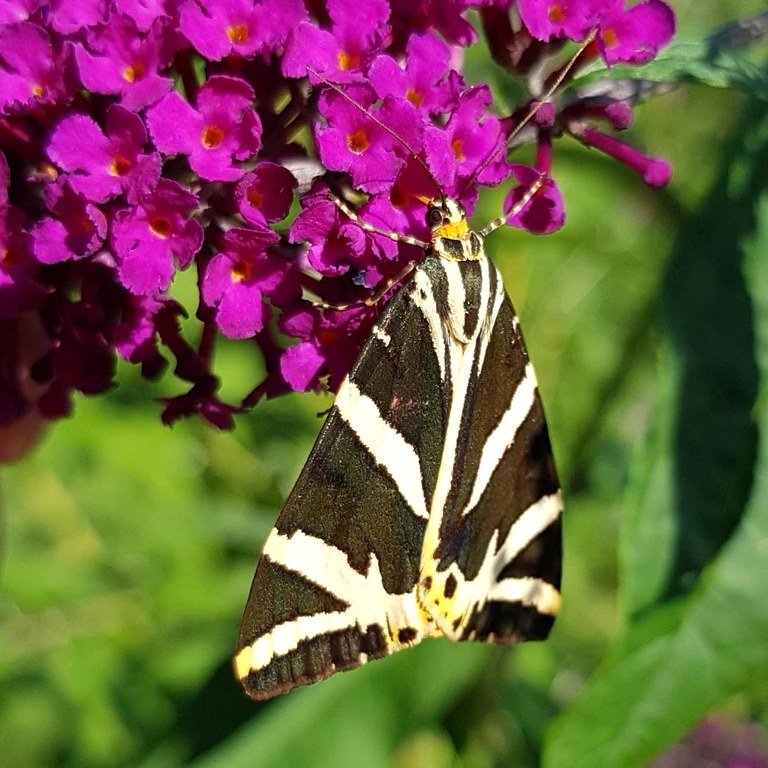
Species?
Euplagia quadripunctaria
